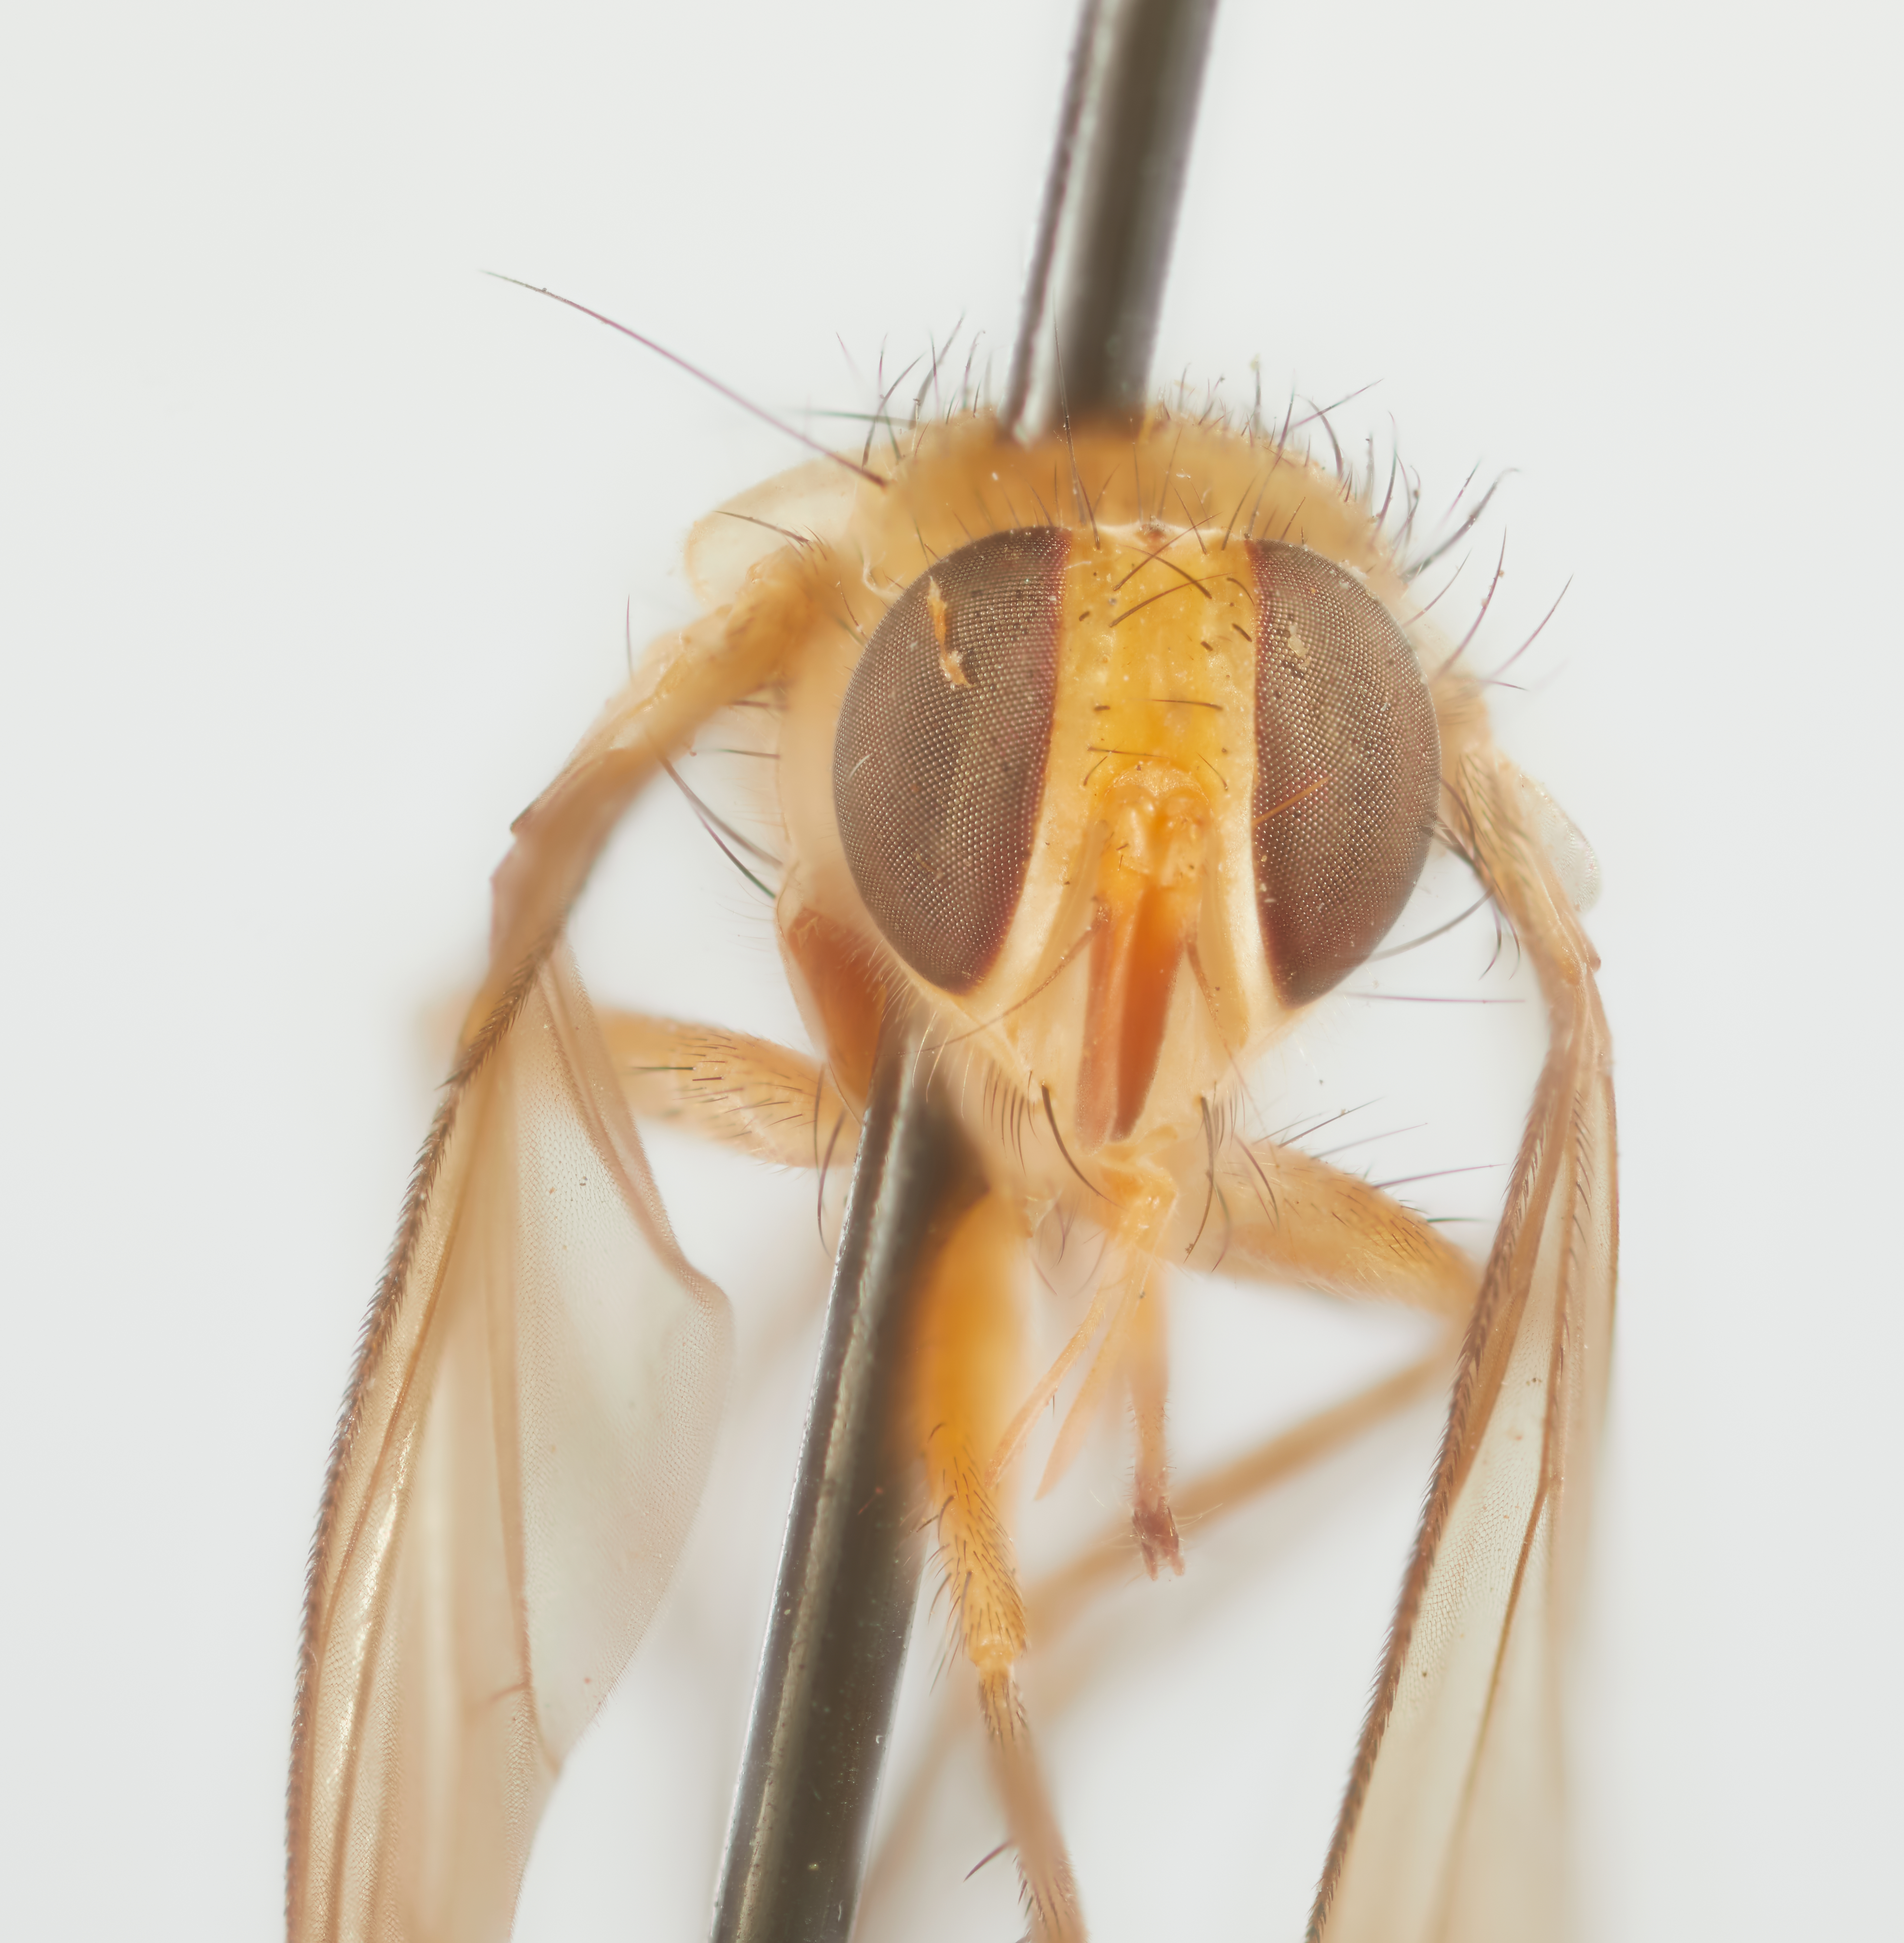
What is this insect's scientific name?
Beskioleskia busckii
